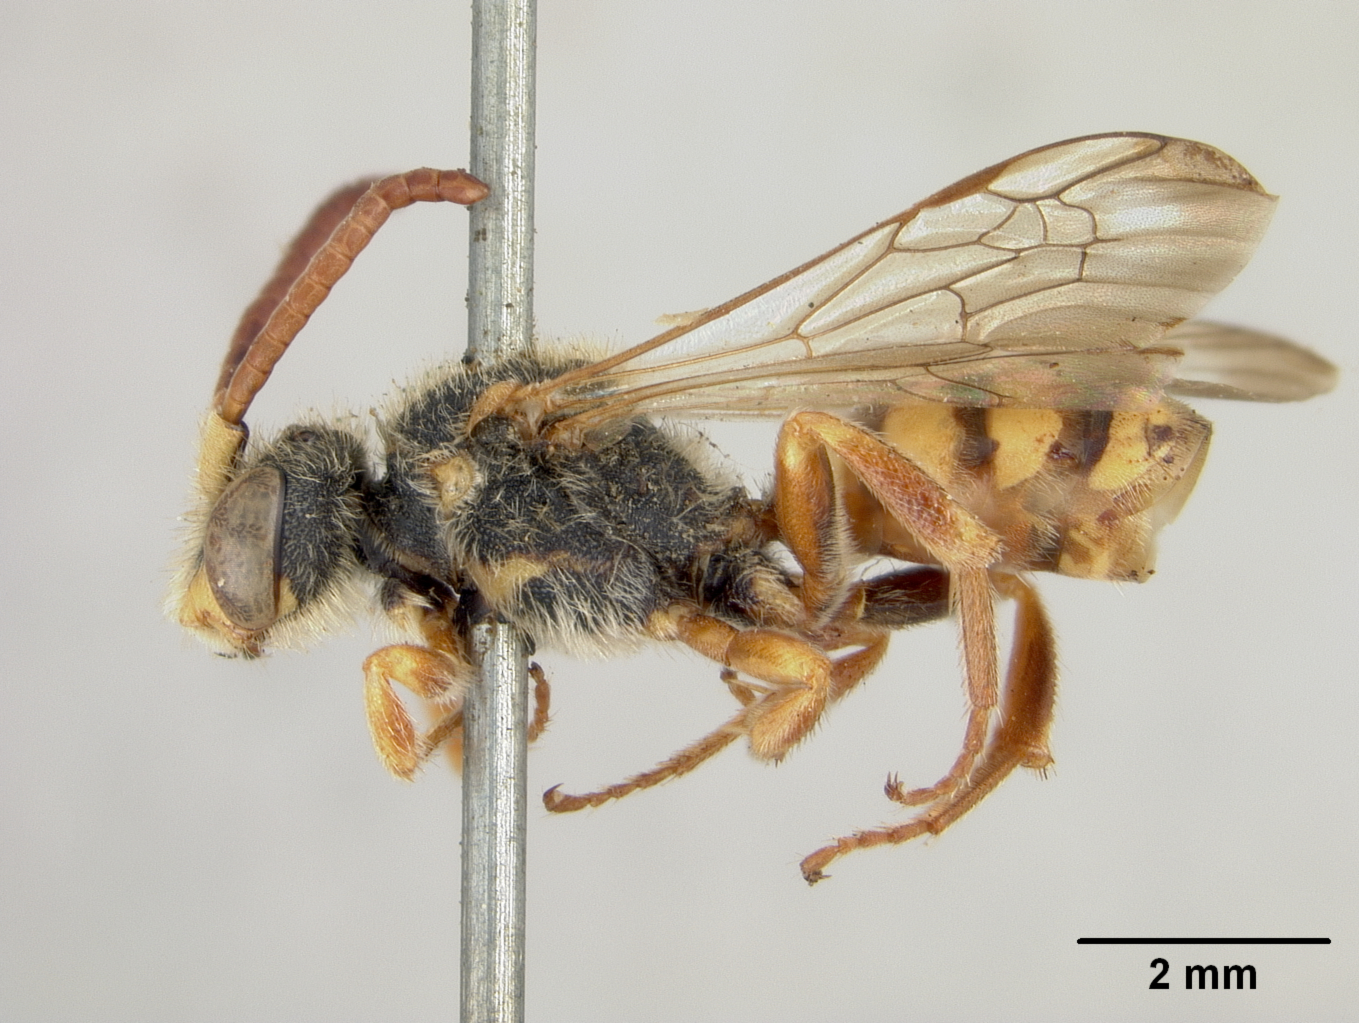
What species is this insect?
Nomada coquilletti
